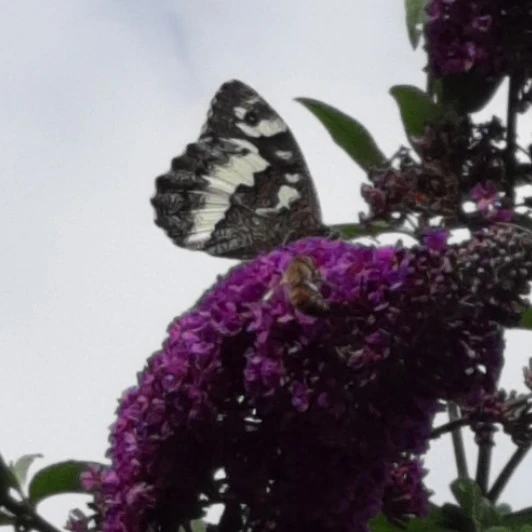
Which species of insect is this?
Brintesia circe
